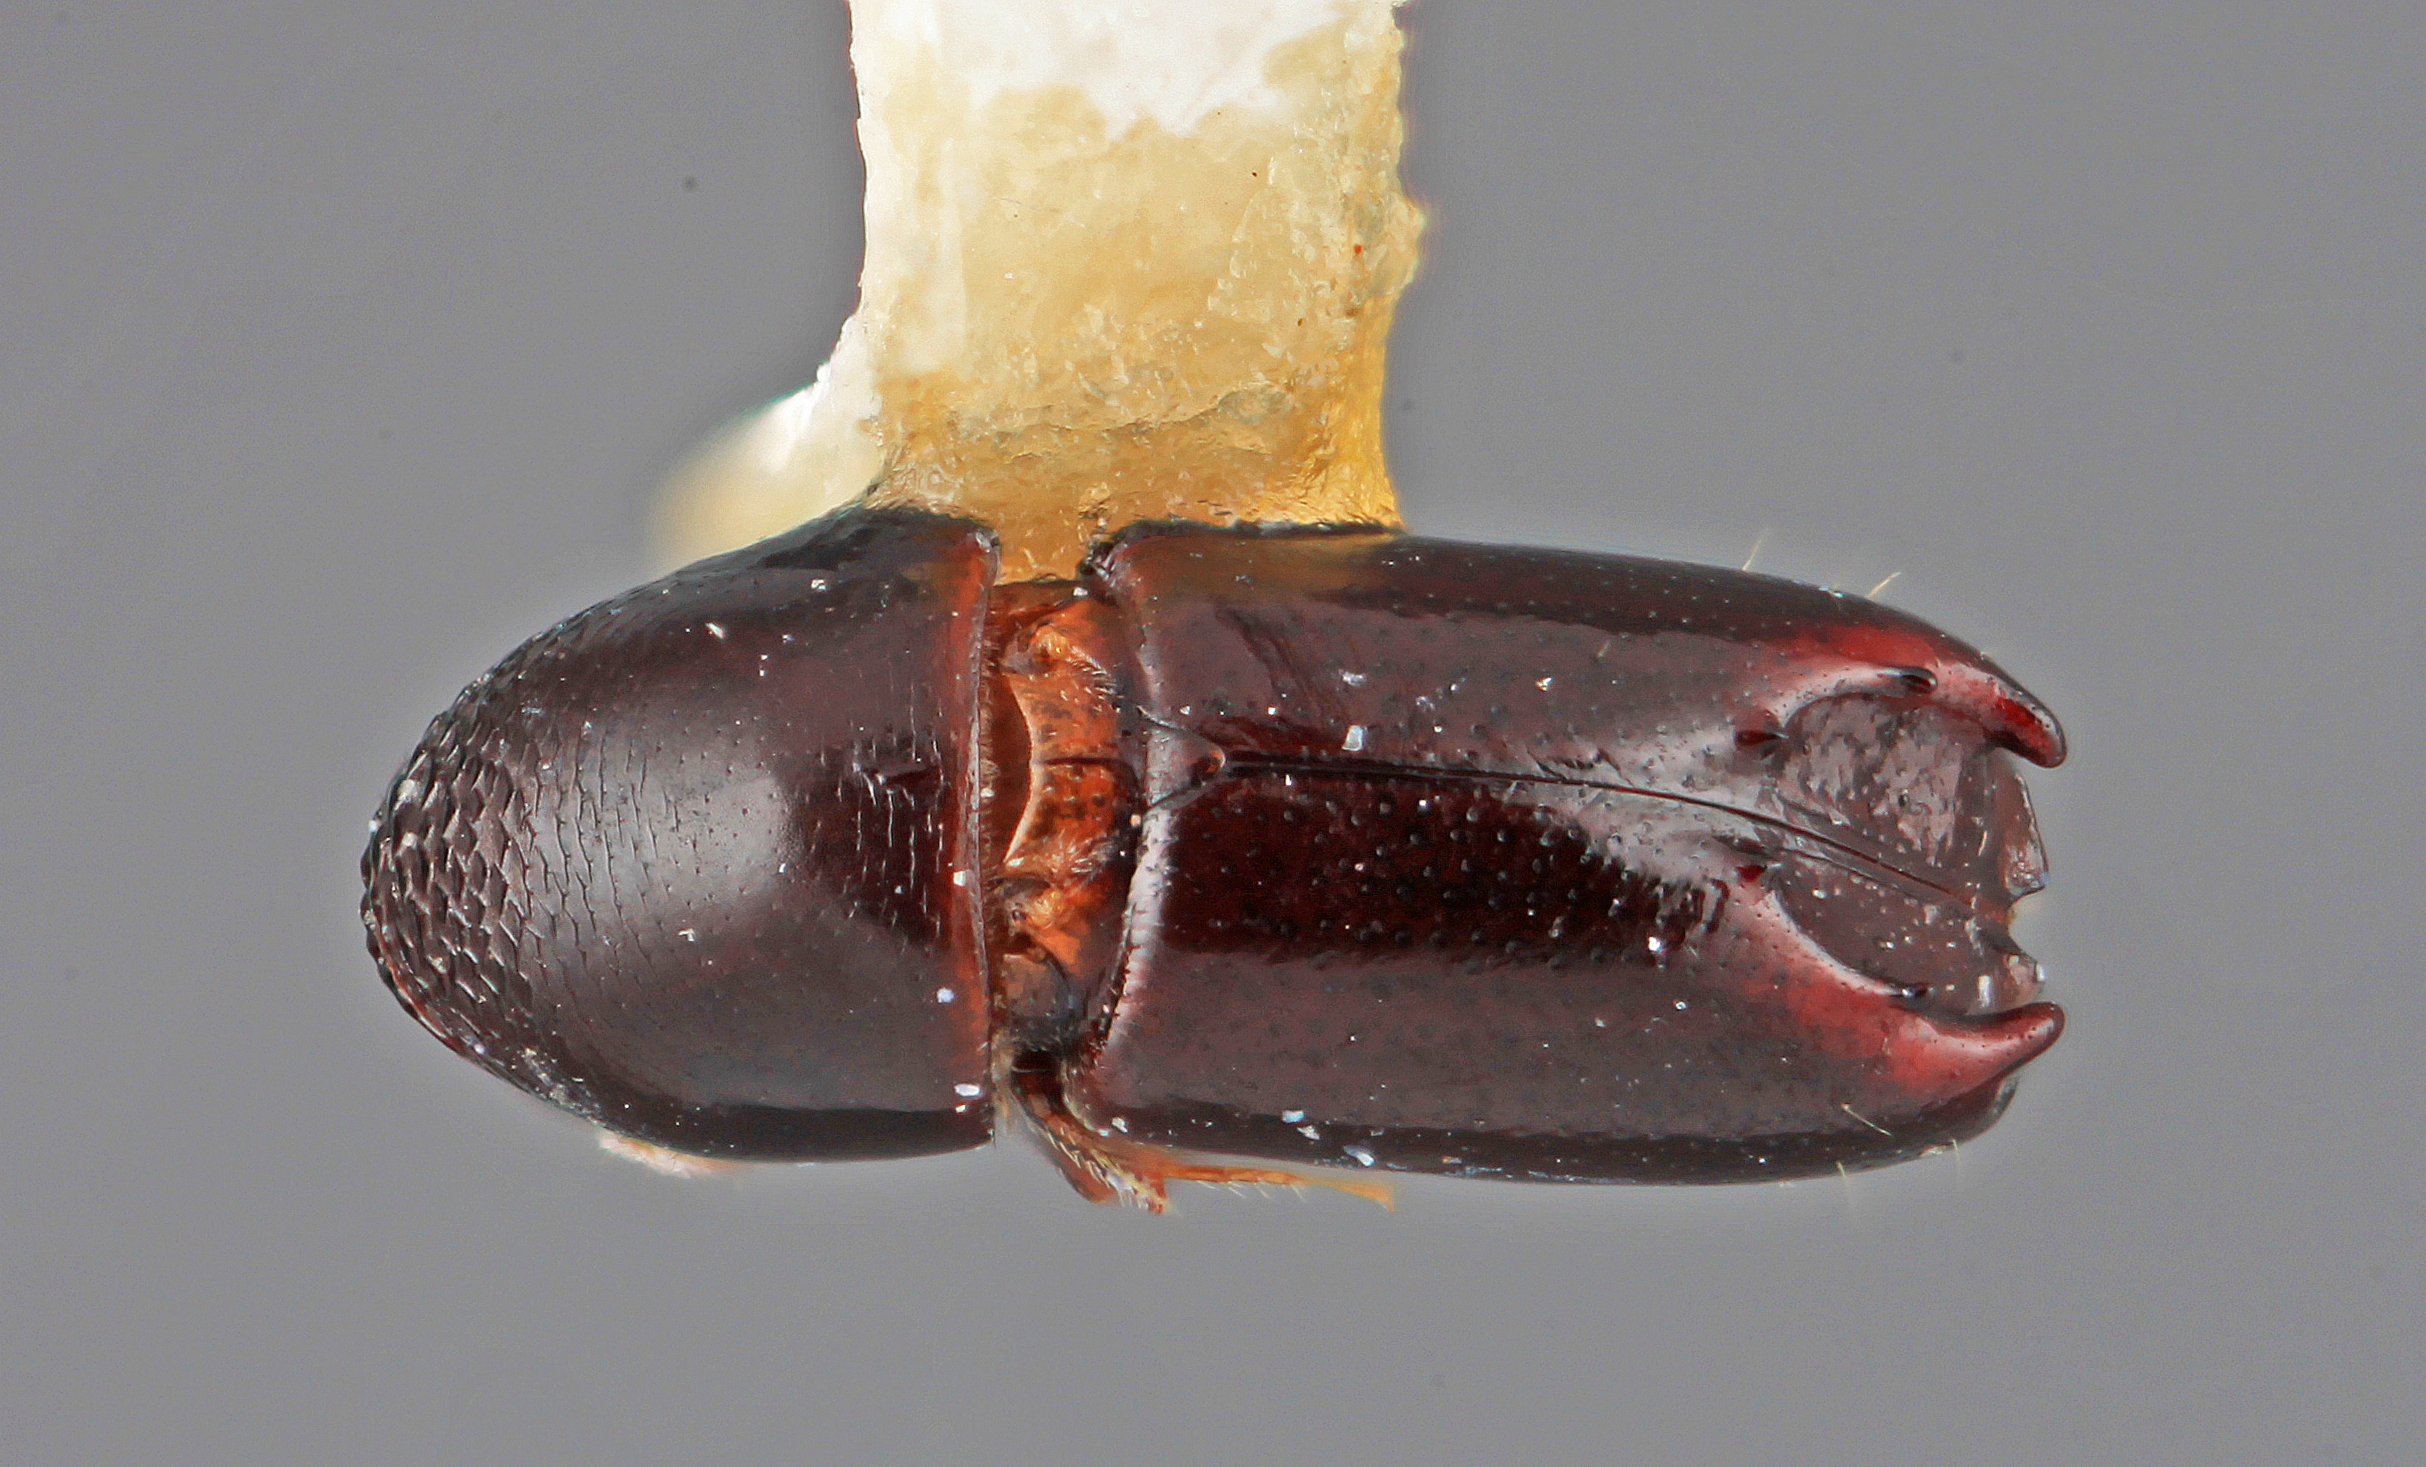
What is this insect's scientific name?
Tricolus scitulus
